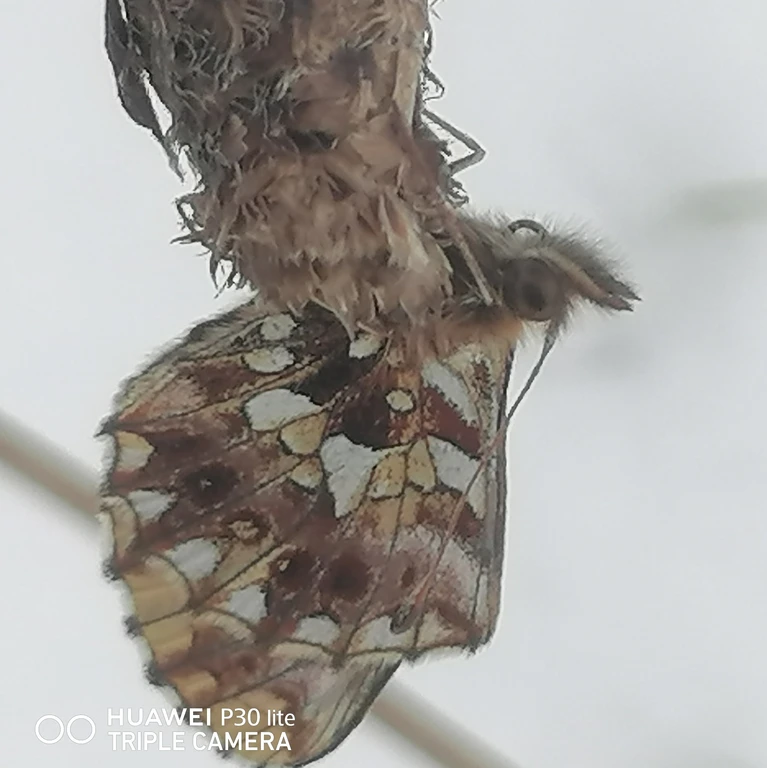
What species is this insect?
Boloria dia
